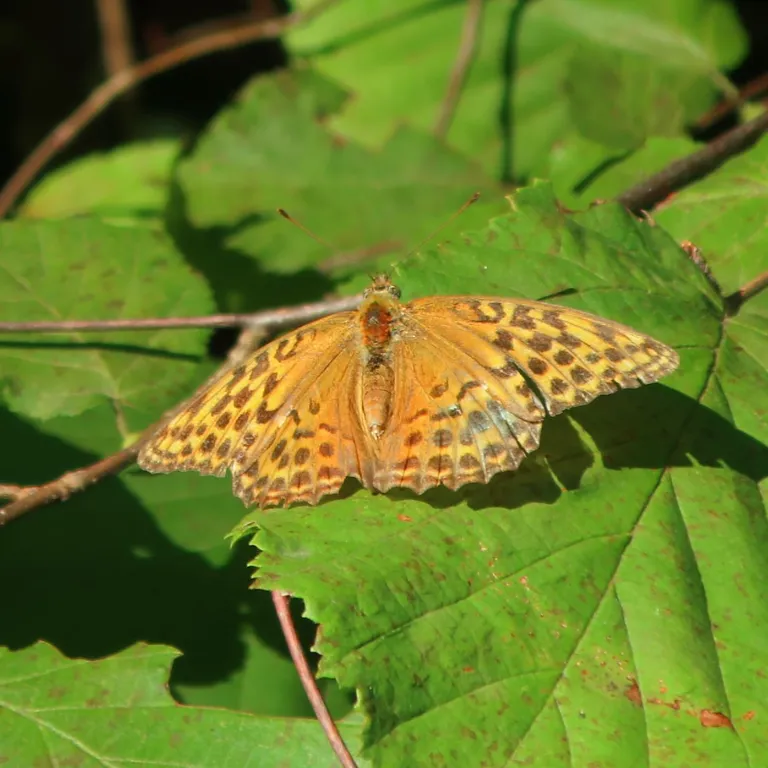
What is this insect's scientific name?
Argynnis paphia
